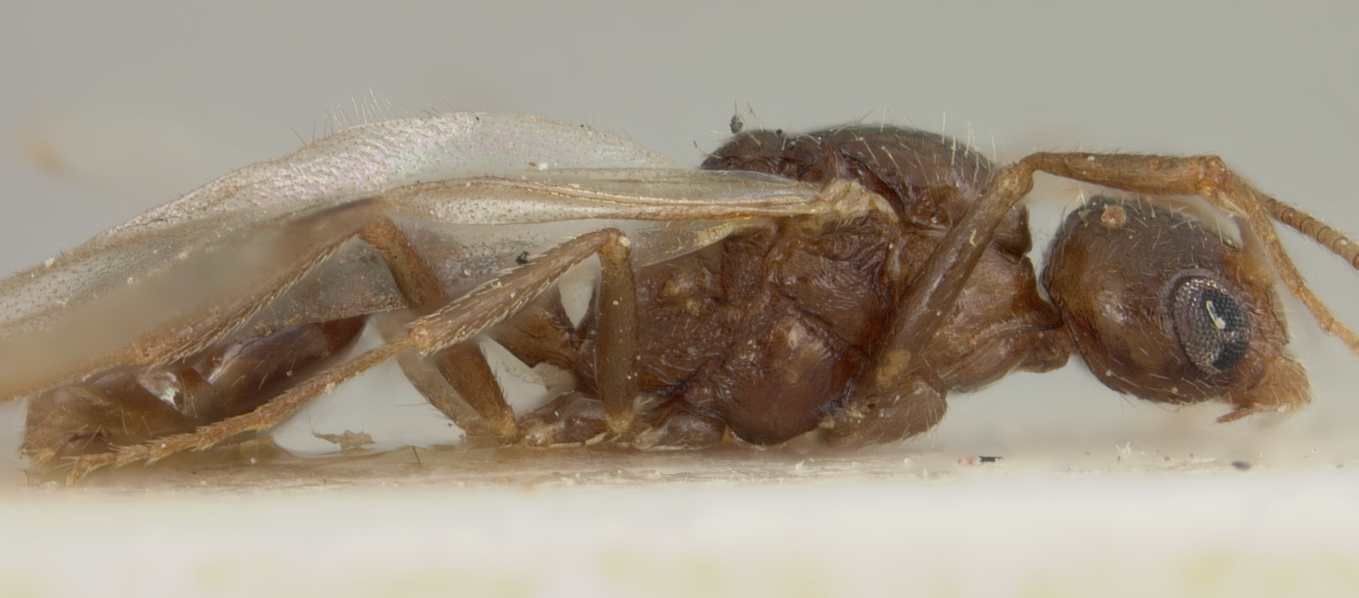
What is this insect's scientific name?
Chalepoxenus gribodoi
